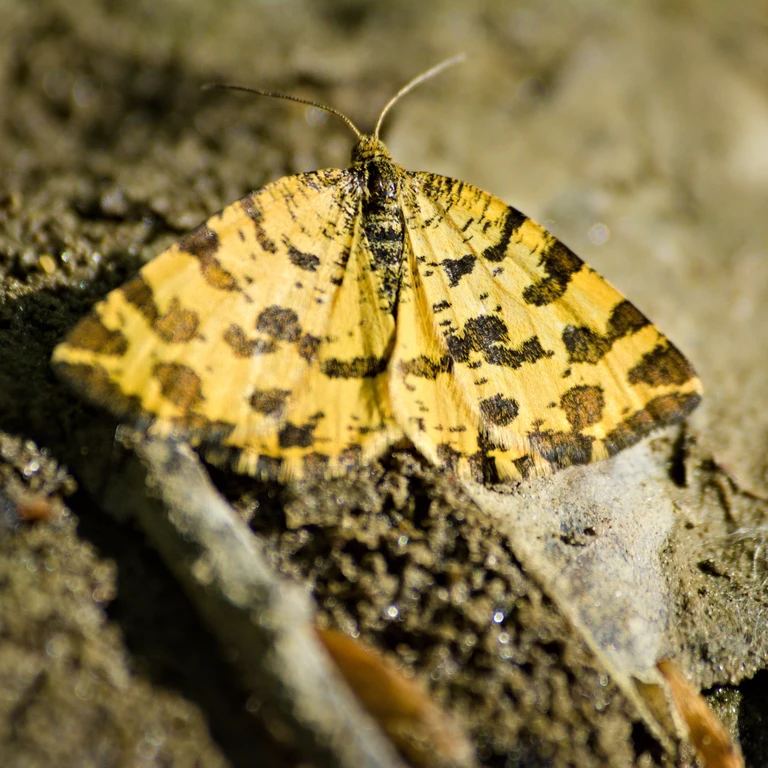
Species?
Pseudopanthera macularia
